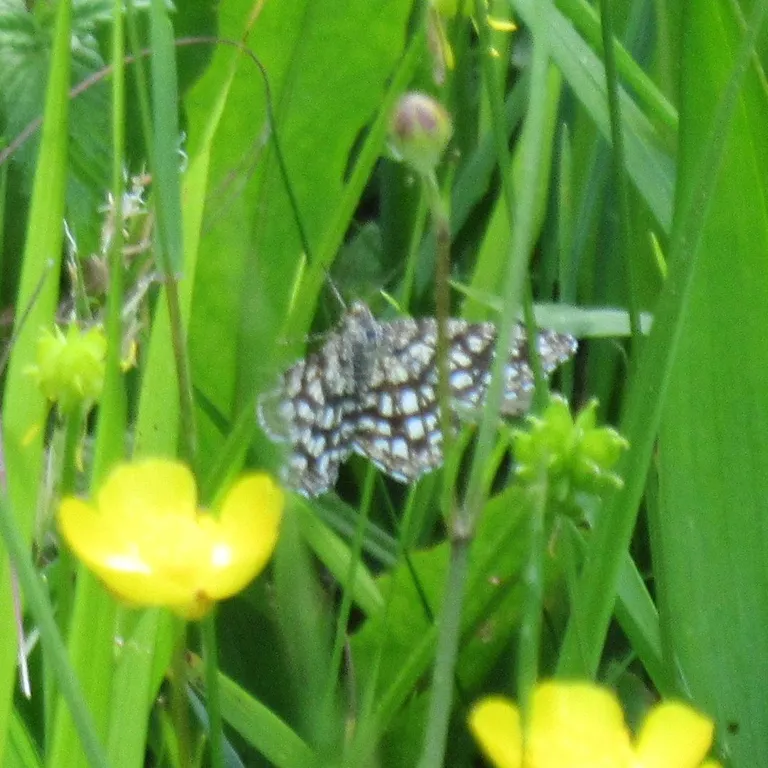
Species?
Chiasmia clathrata
